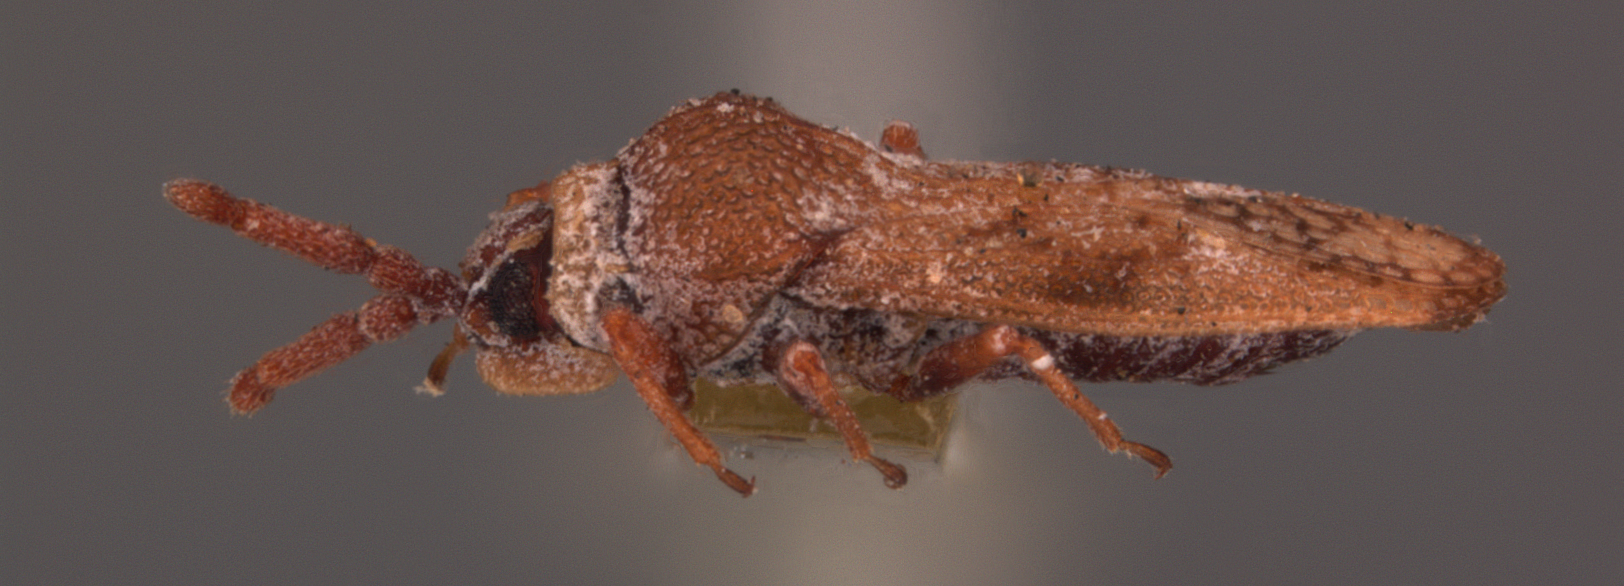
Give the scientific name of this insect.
Leptoypha drakei
